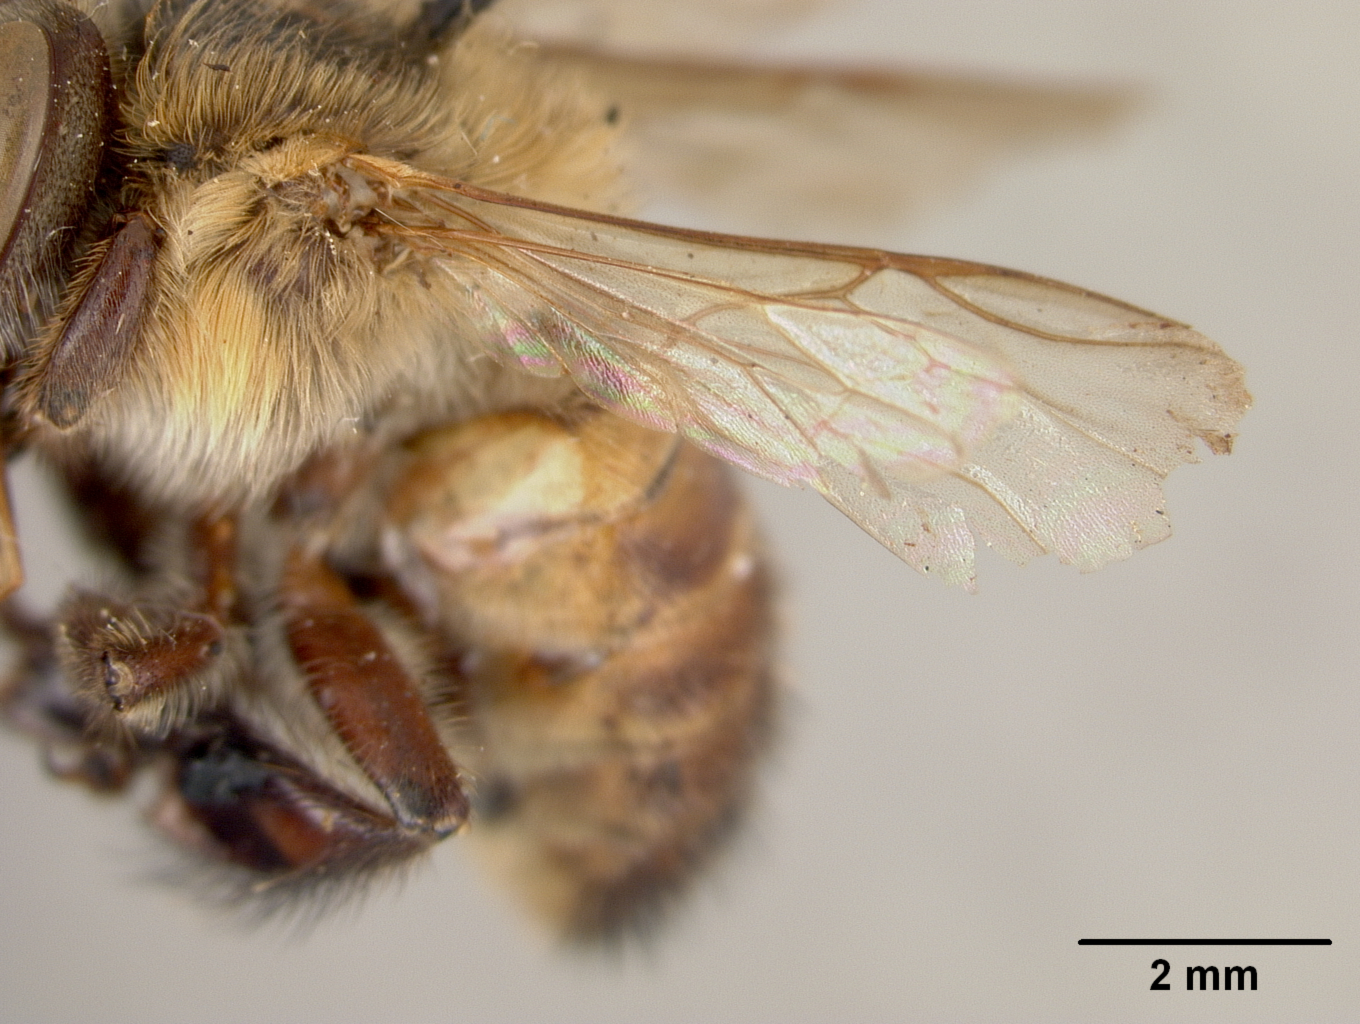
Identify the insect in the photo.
Melipona fasciata
